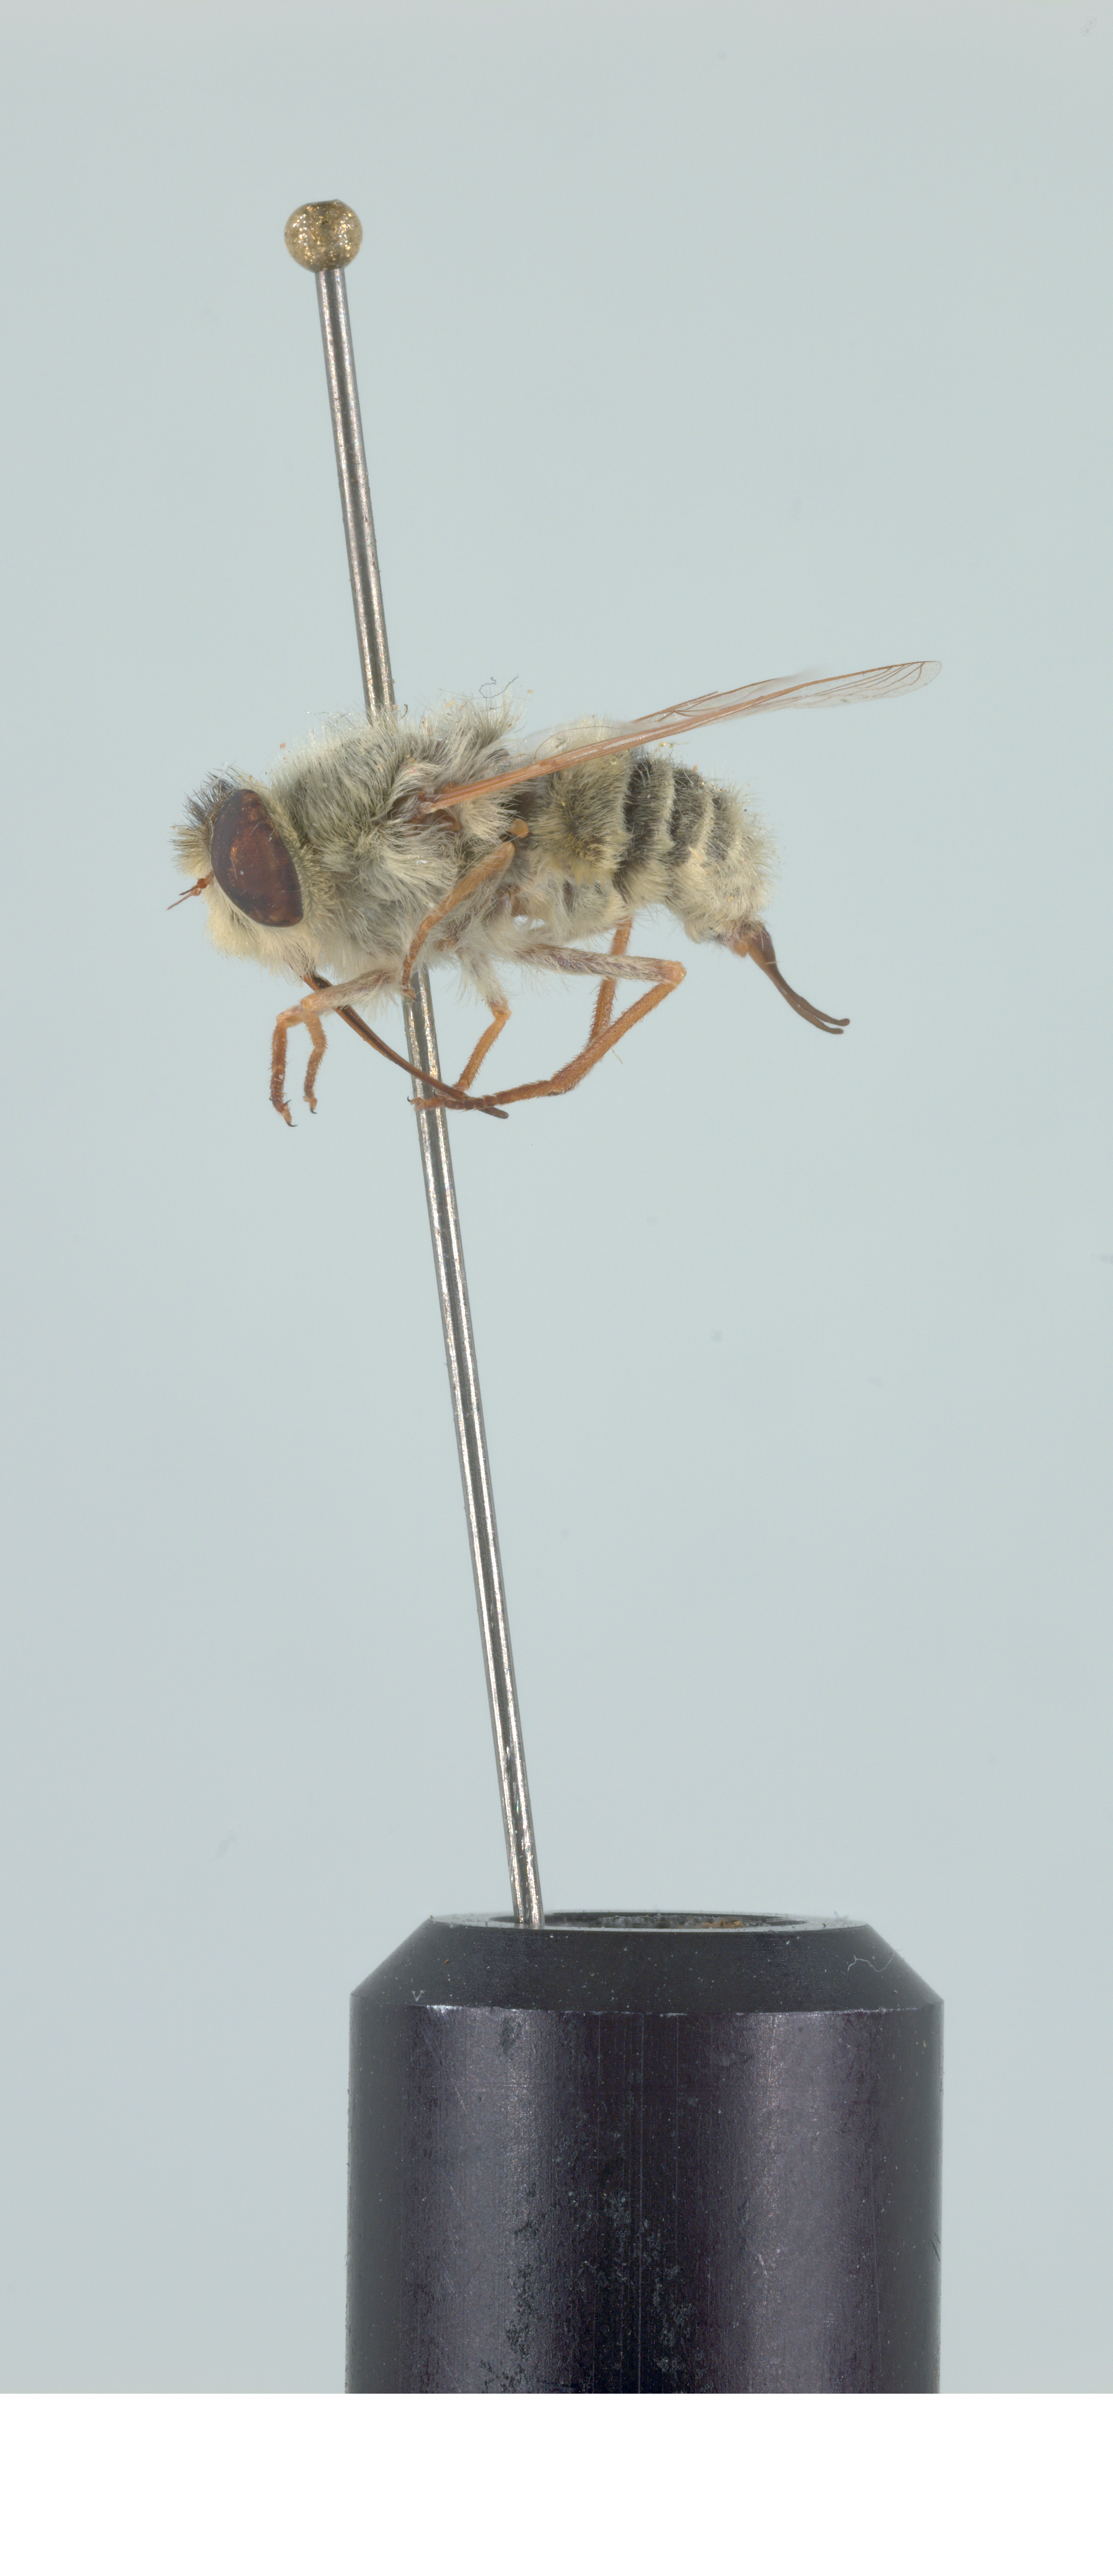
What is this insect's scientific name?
Neorhynchocephalus sackenii
